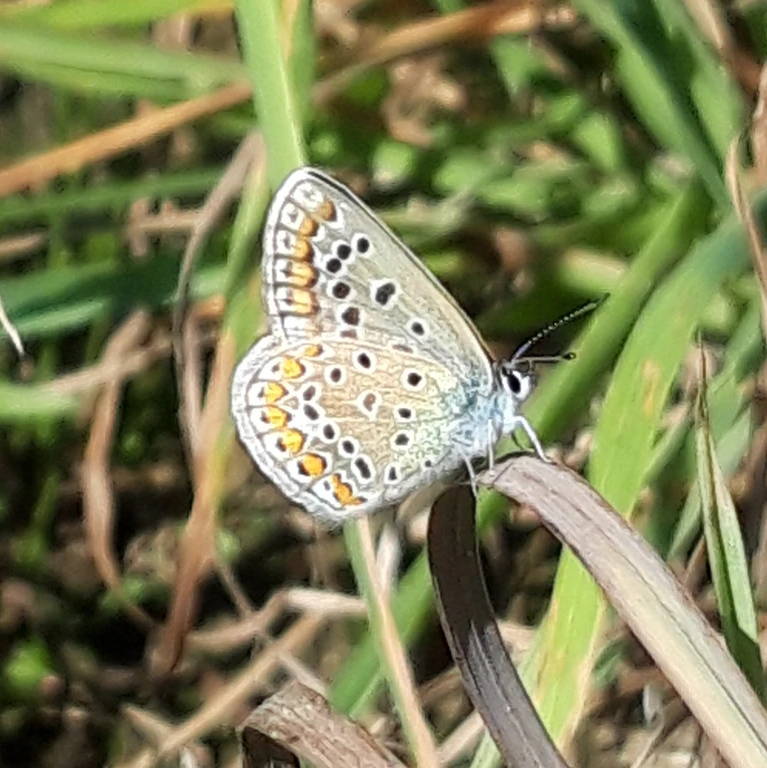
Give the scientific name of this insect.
Polyommatus icarus
